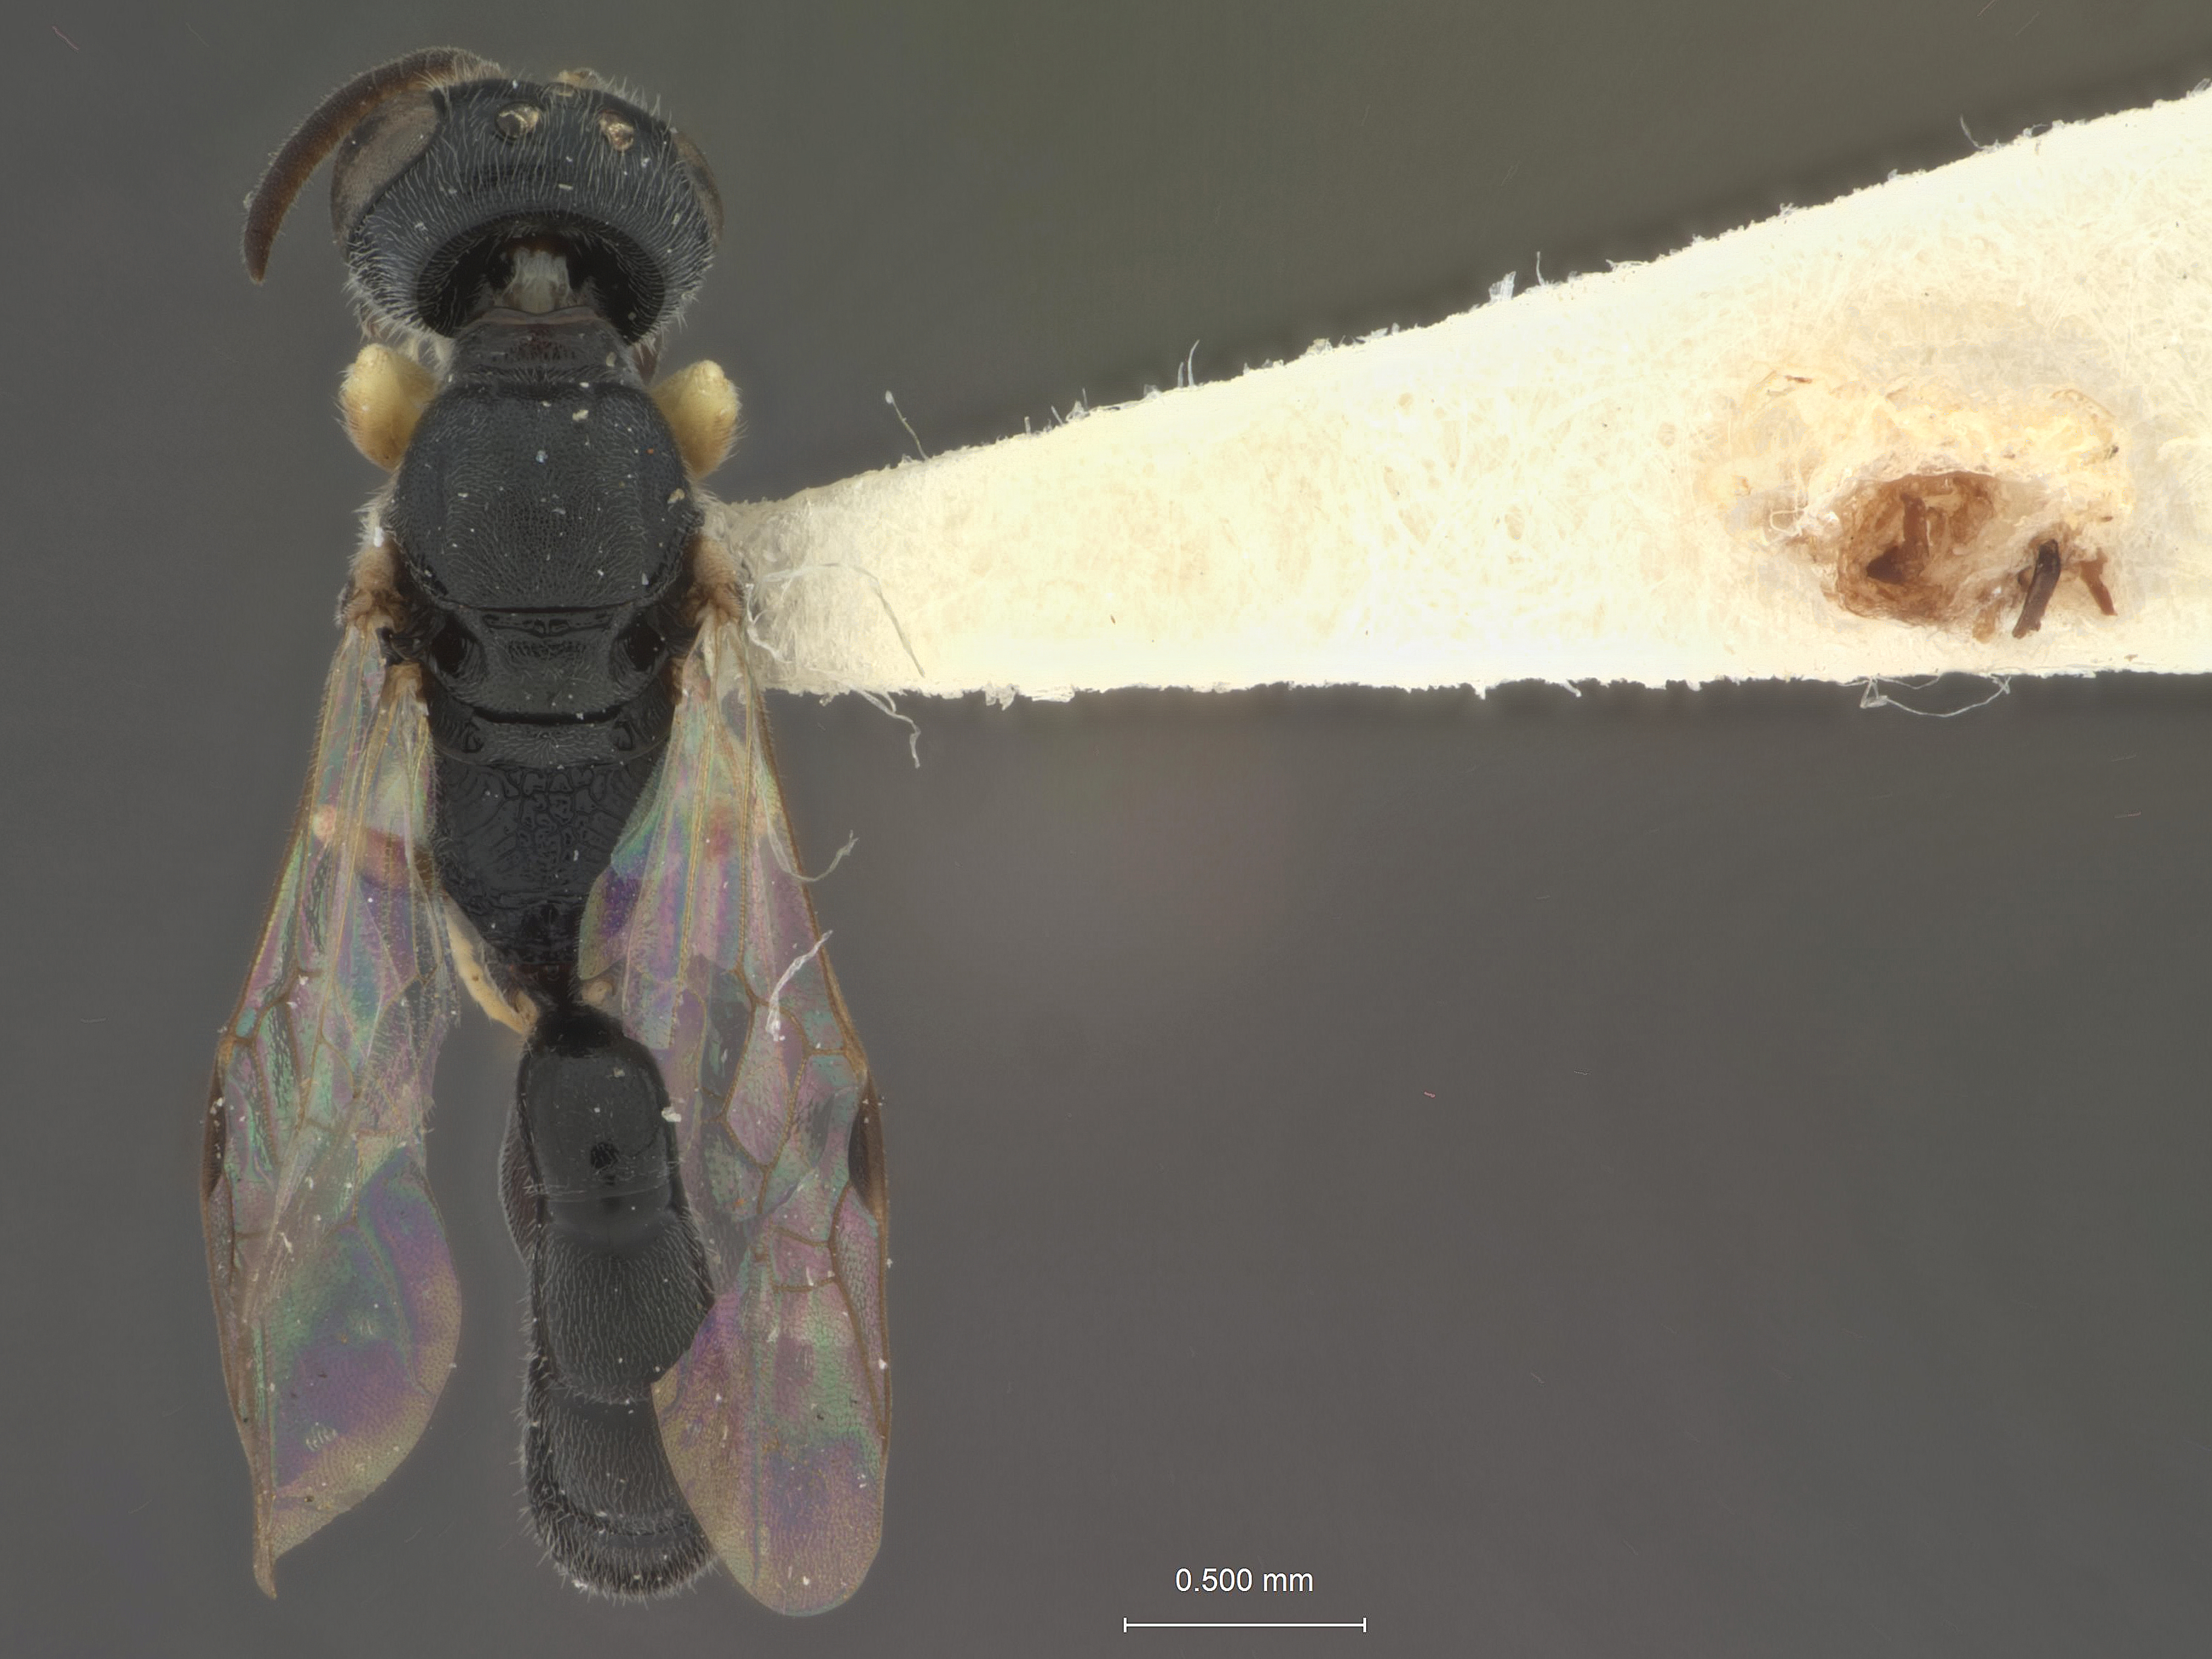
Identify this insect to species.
Polemistus vaderi
